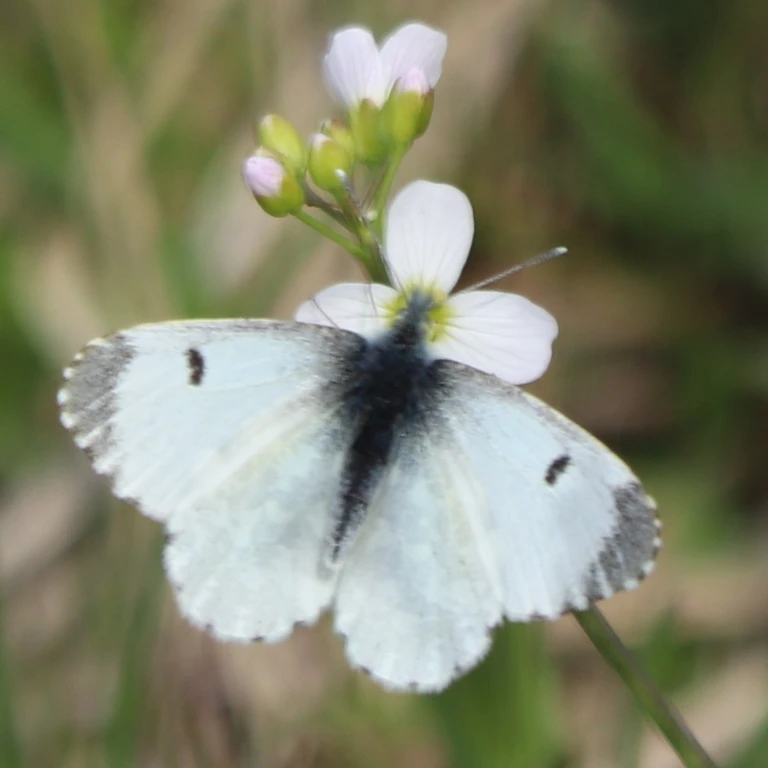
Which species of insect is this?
Anthocharis cardamines
